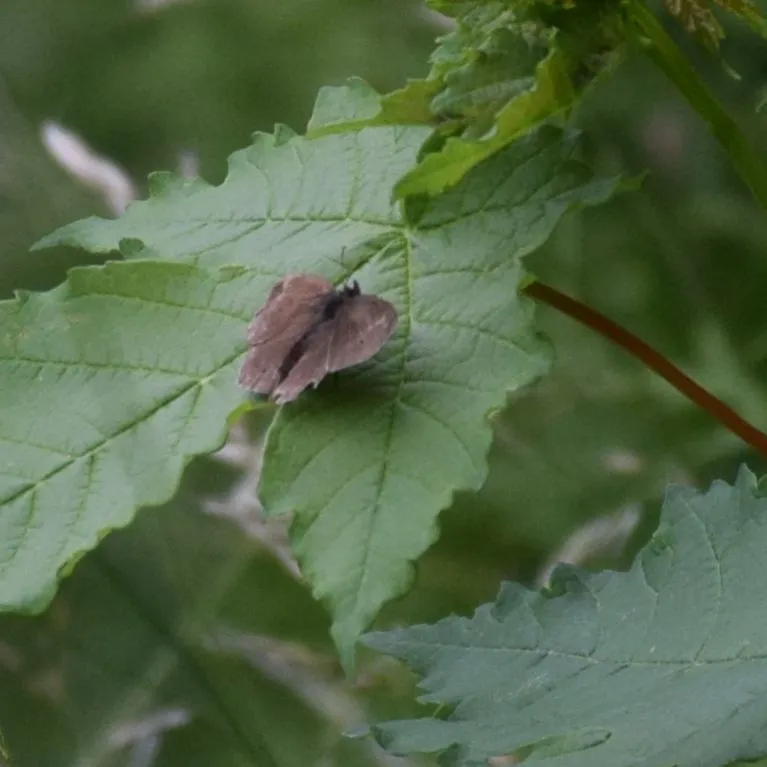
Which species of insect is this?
Aphantopus hyperantus
